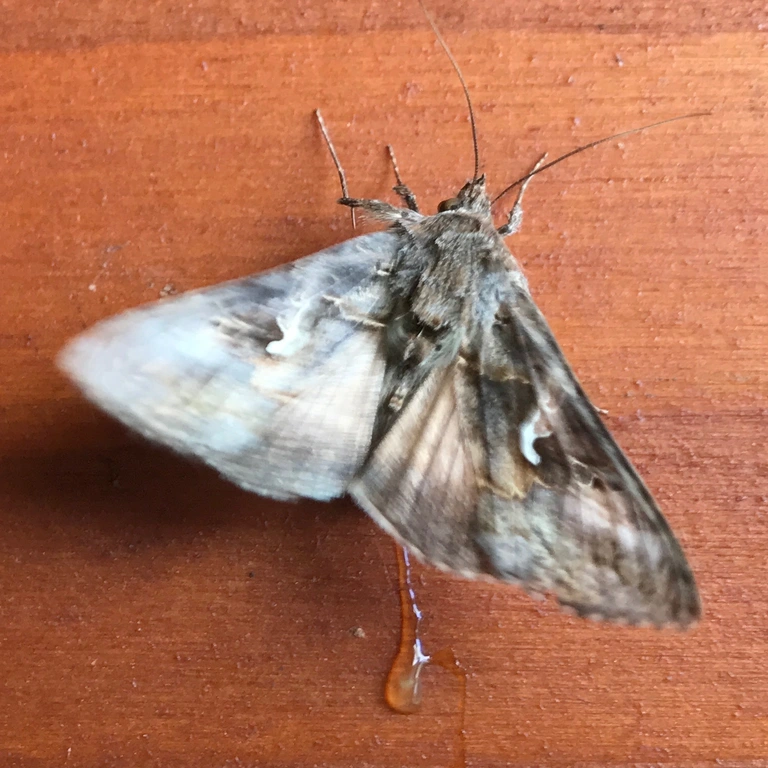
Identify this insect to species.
Autographa gamma
